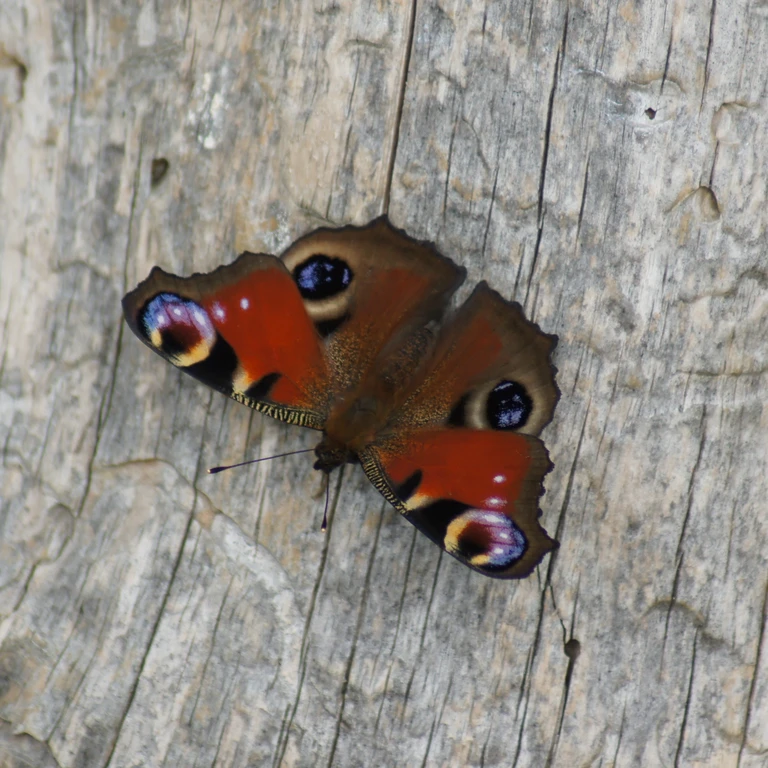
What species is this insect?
Aglais io
